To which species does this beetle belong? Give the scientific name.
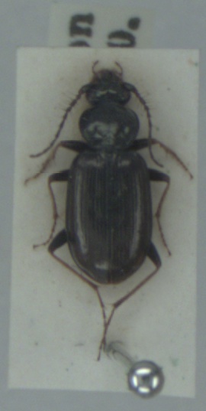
Loricera pilicornis
